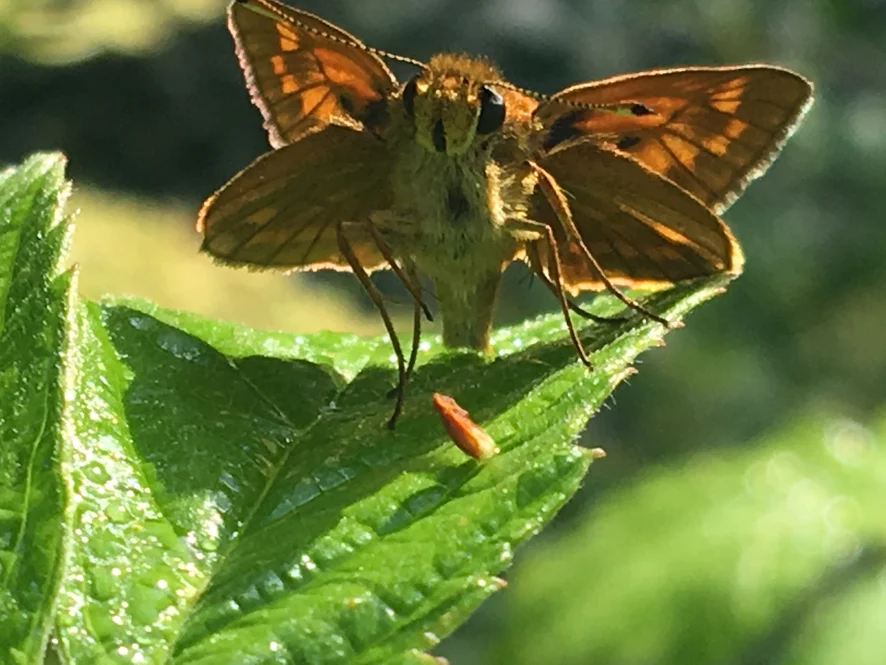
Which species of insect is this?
Ochlodes sylvanus (also Ochlodes venata)
